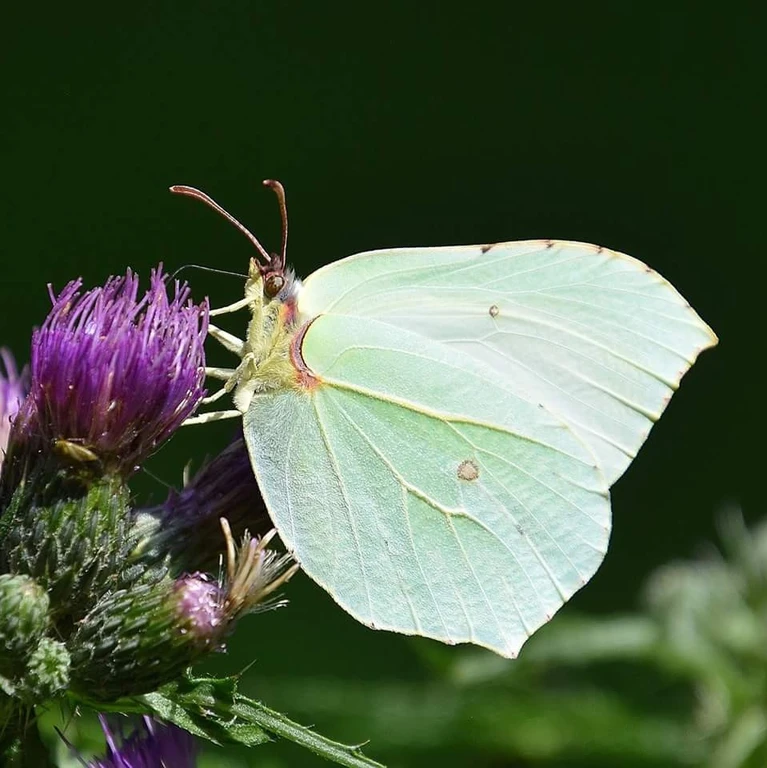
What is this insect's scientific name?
Gonepteryx rhamni
